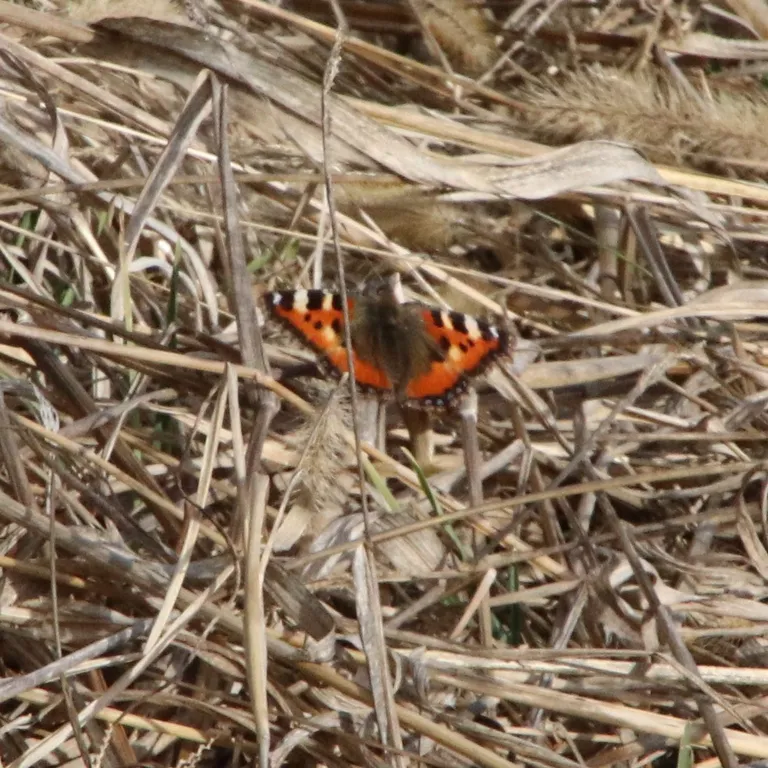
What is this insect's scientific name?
Aglais urticae
